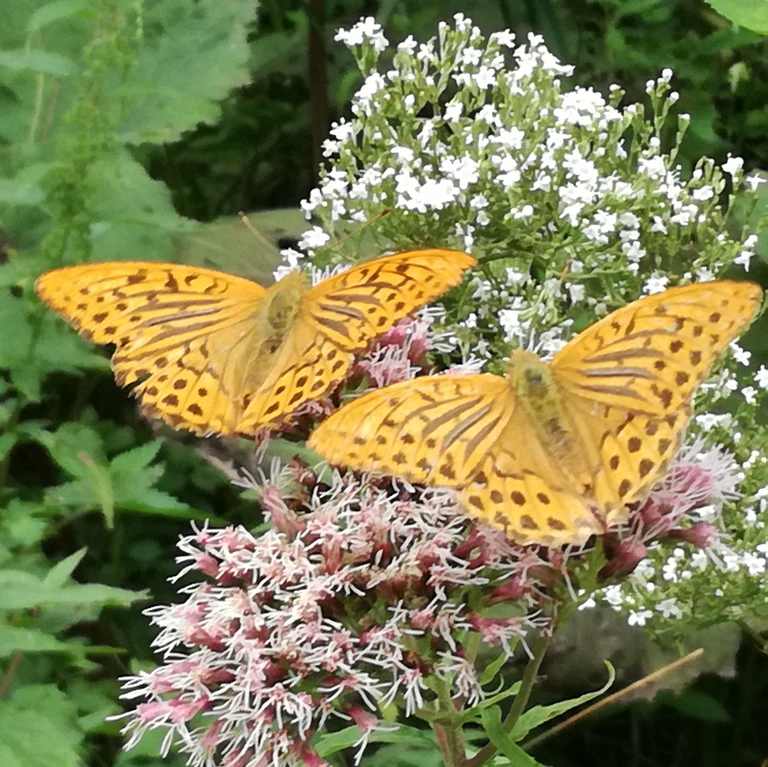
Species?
Argynnis paphia
